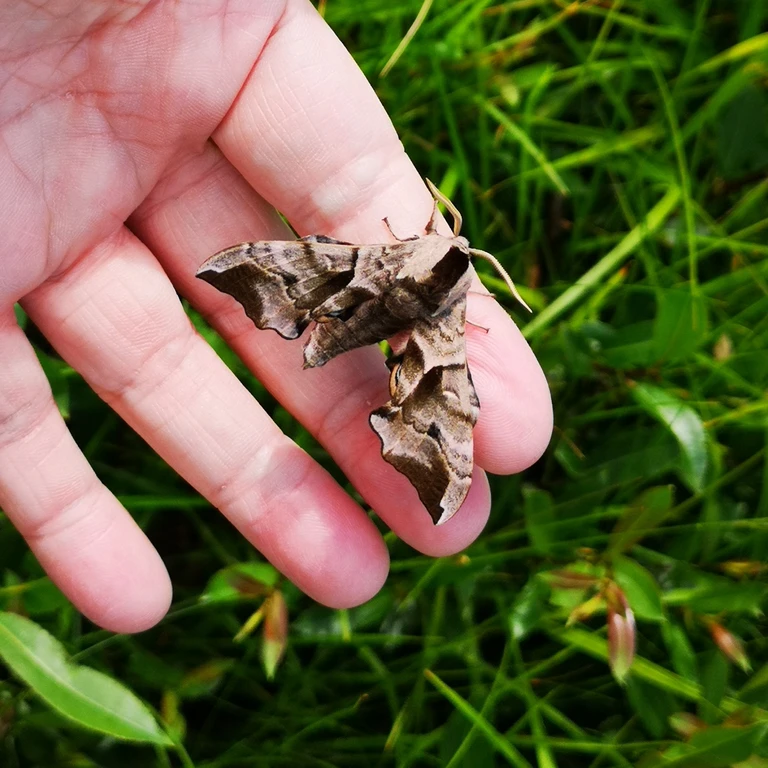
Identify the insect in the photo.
Smerinthus ocellata
